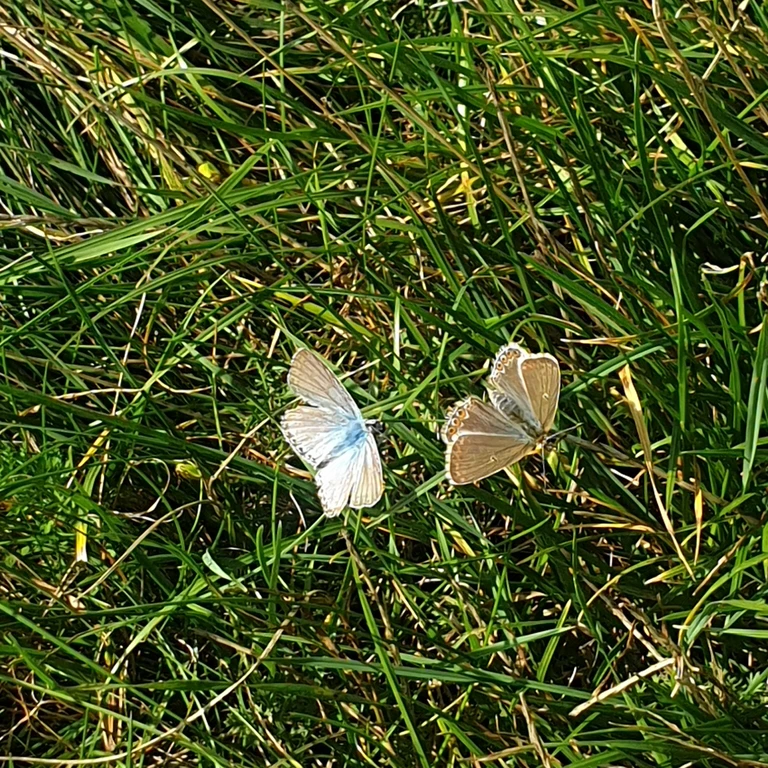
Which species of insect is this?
Lysandra coridon
